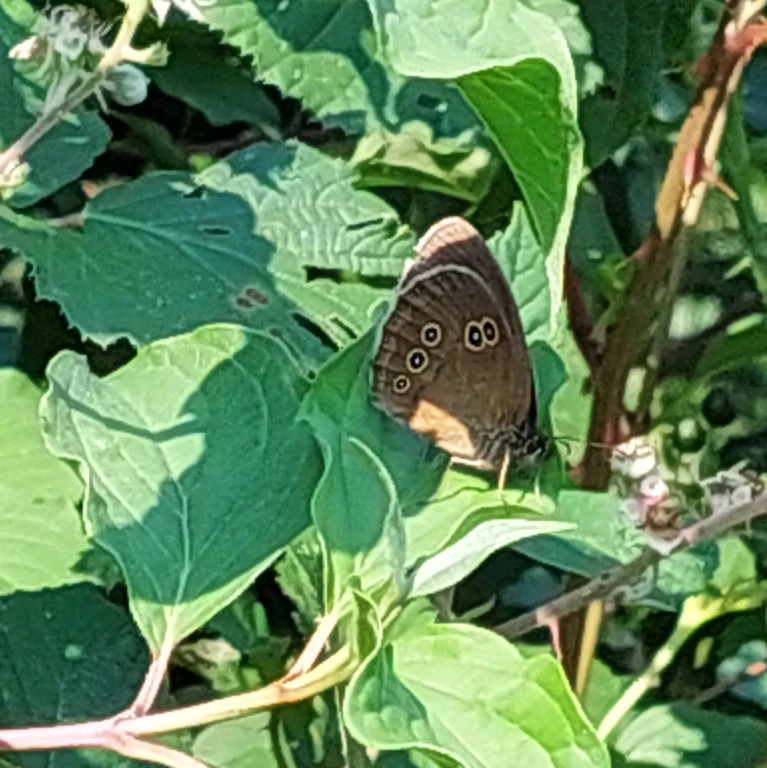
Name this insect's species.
Aphantopus hyperantus
